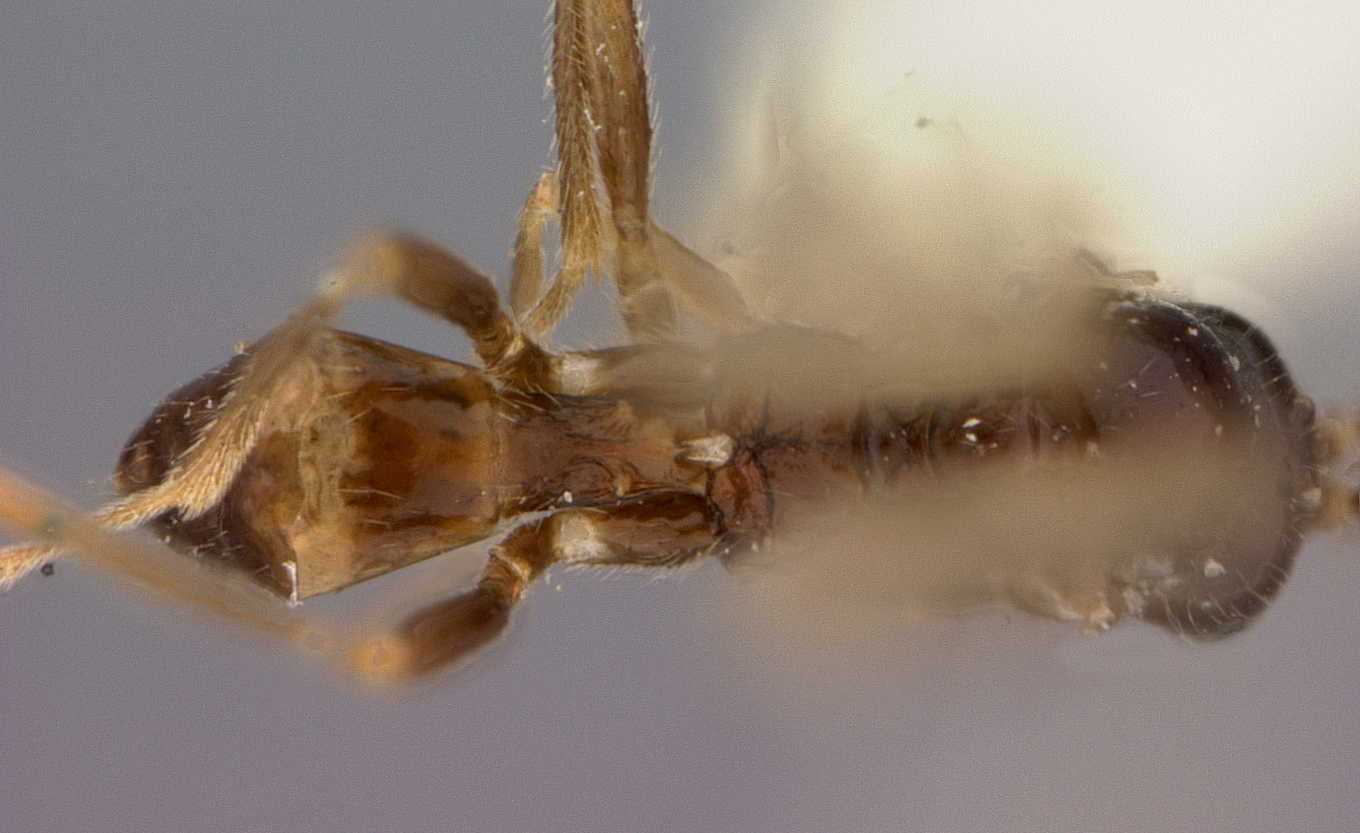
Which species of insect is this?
Lipolexis piceus
